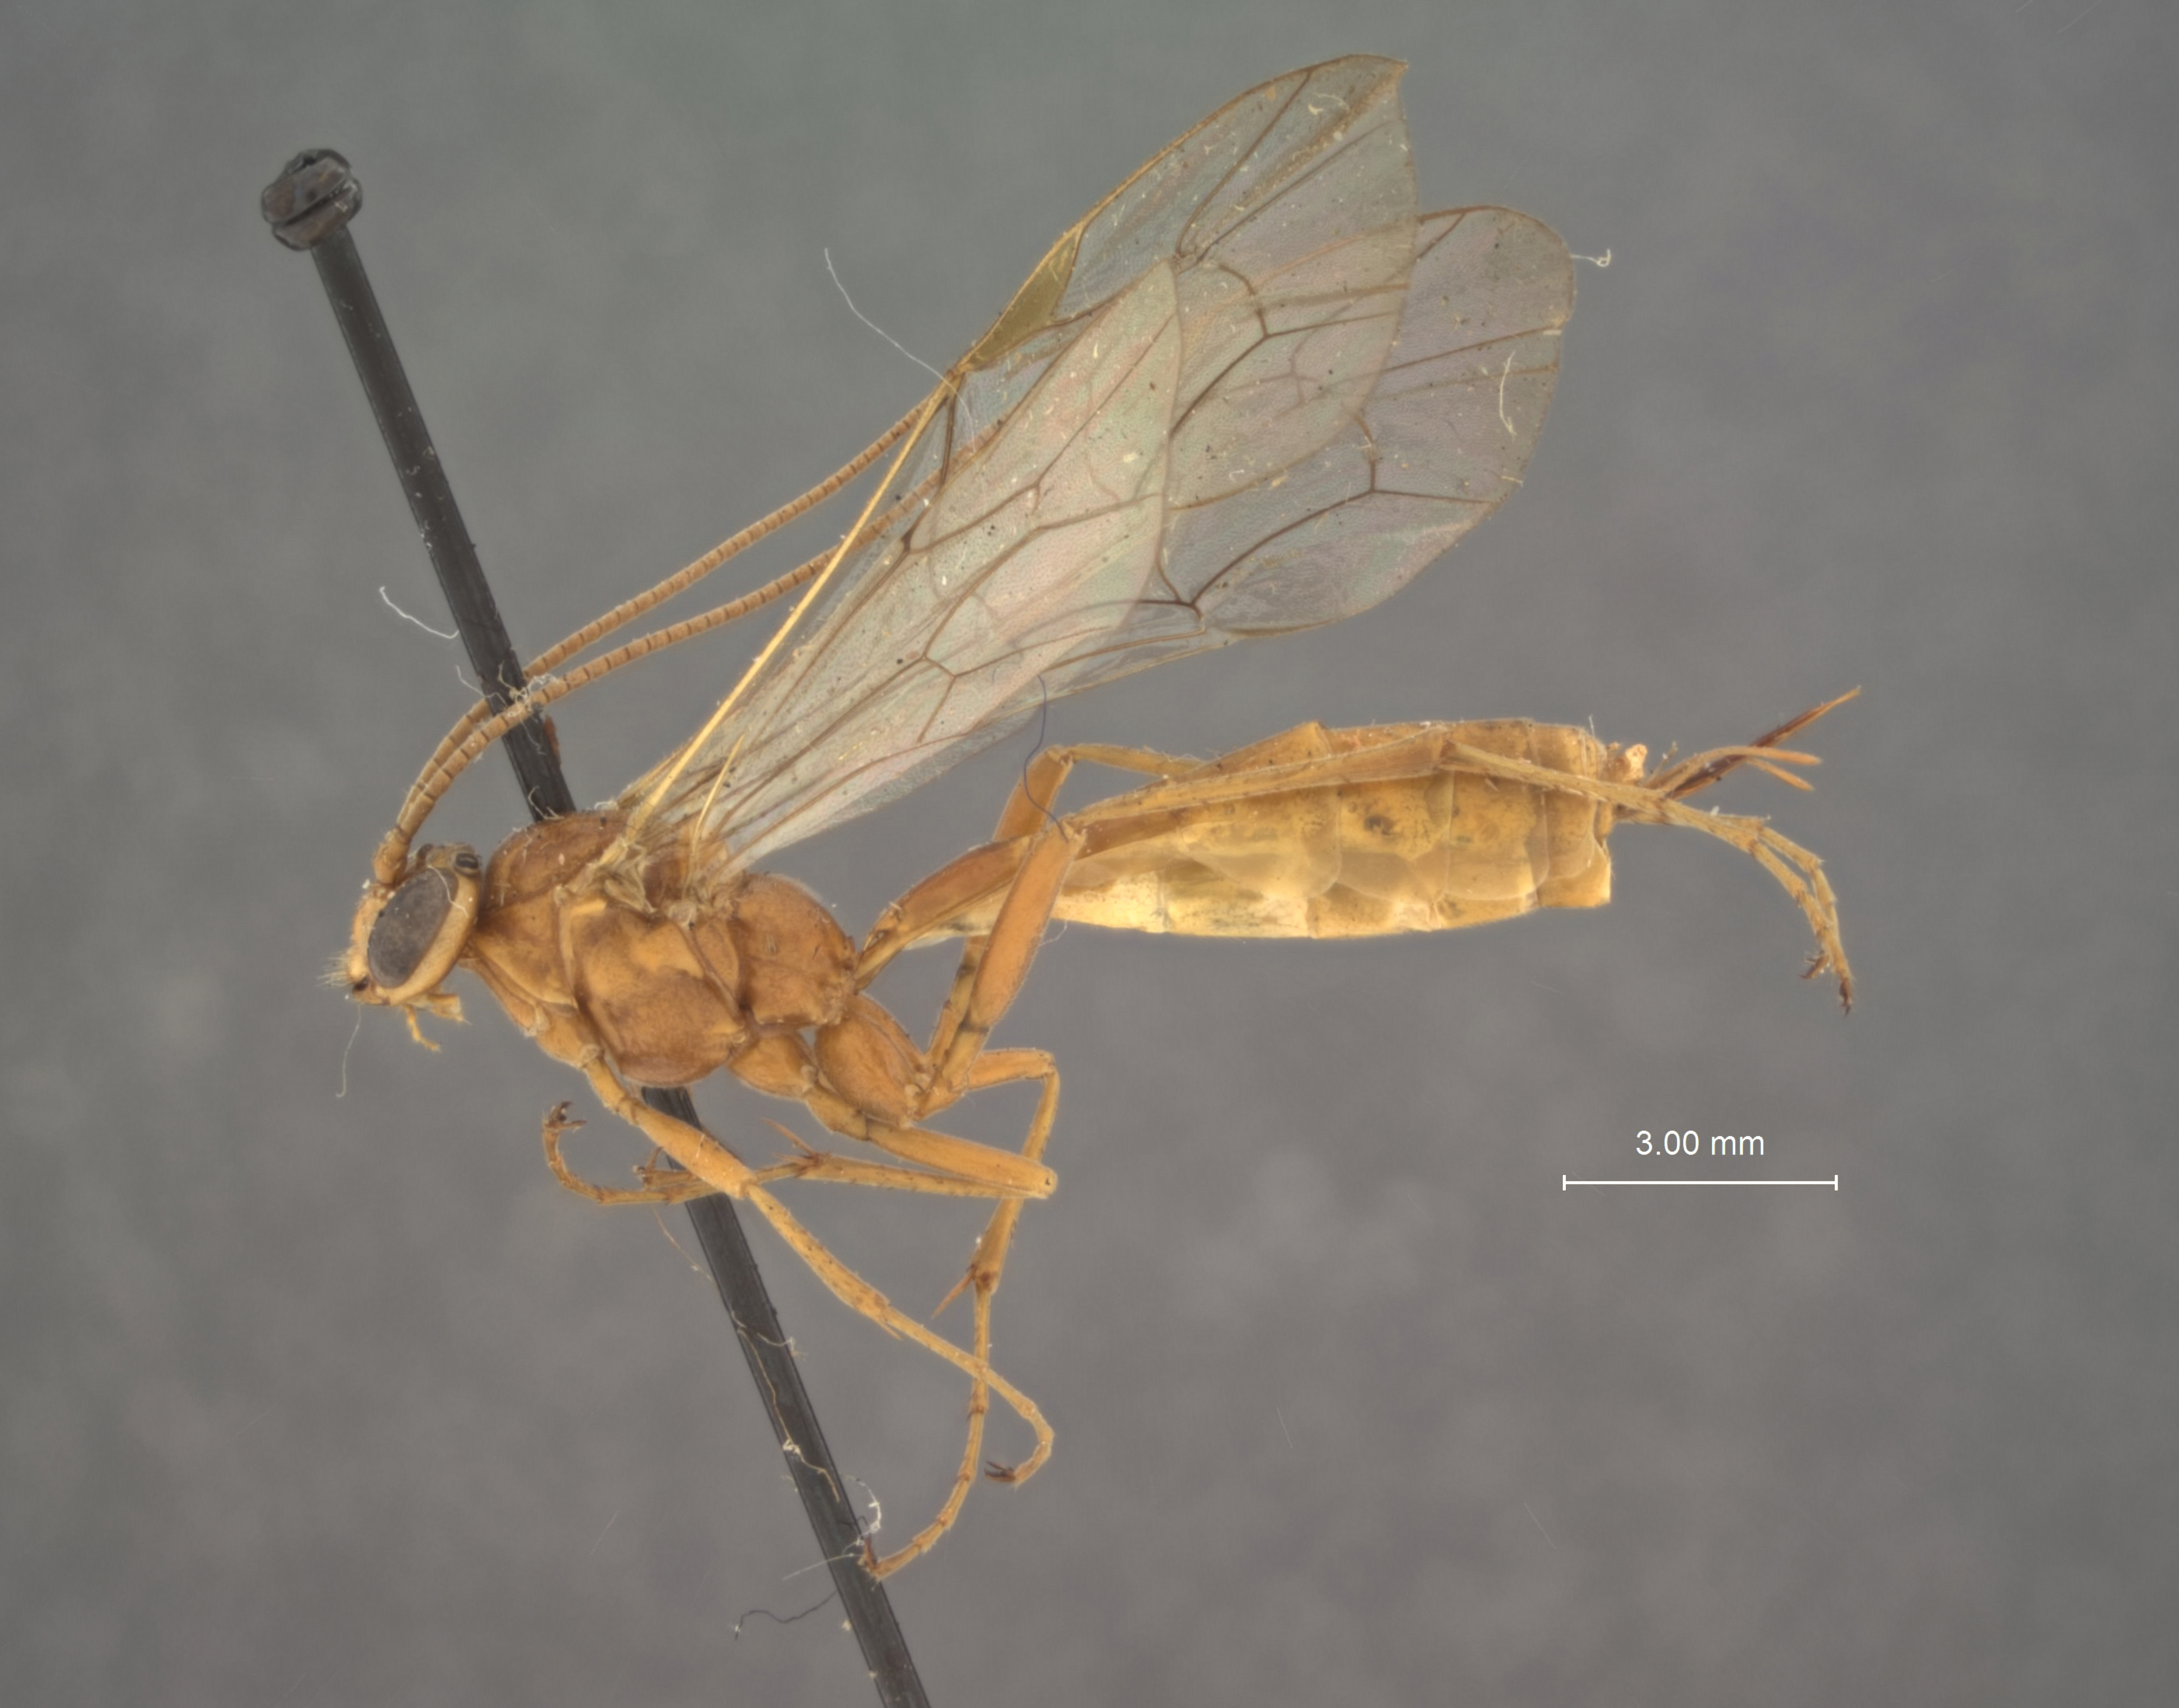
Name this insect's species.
Paniscus brevicornis
